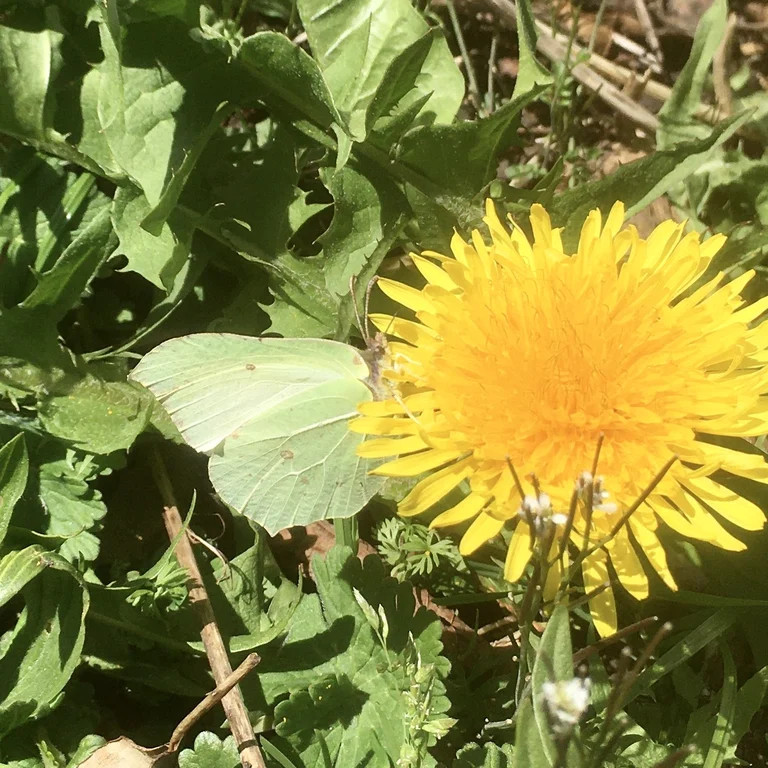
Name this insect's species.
Gonepteryx rhamni
